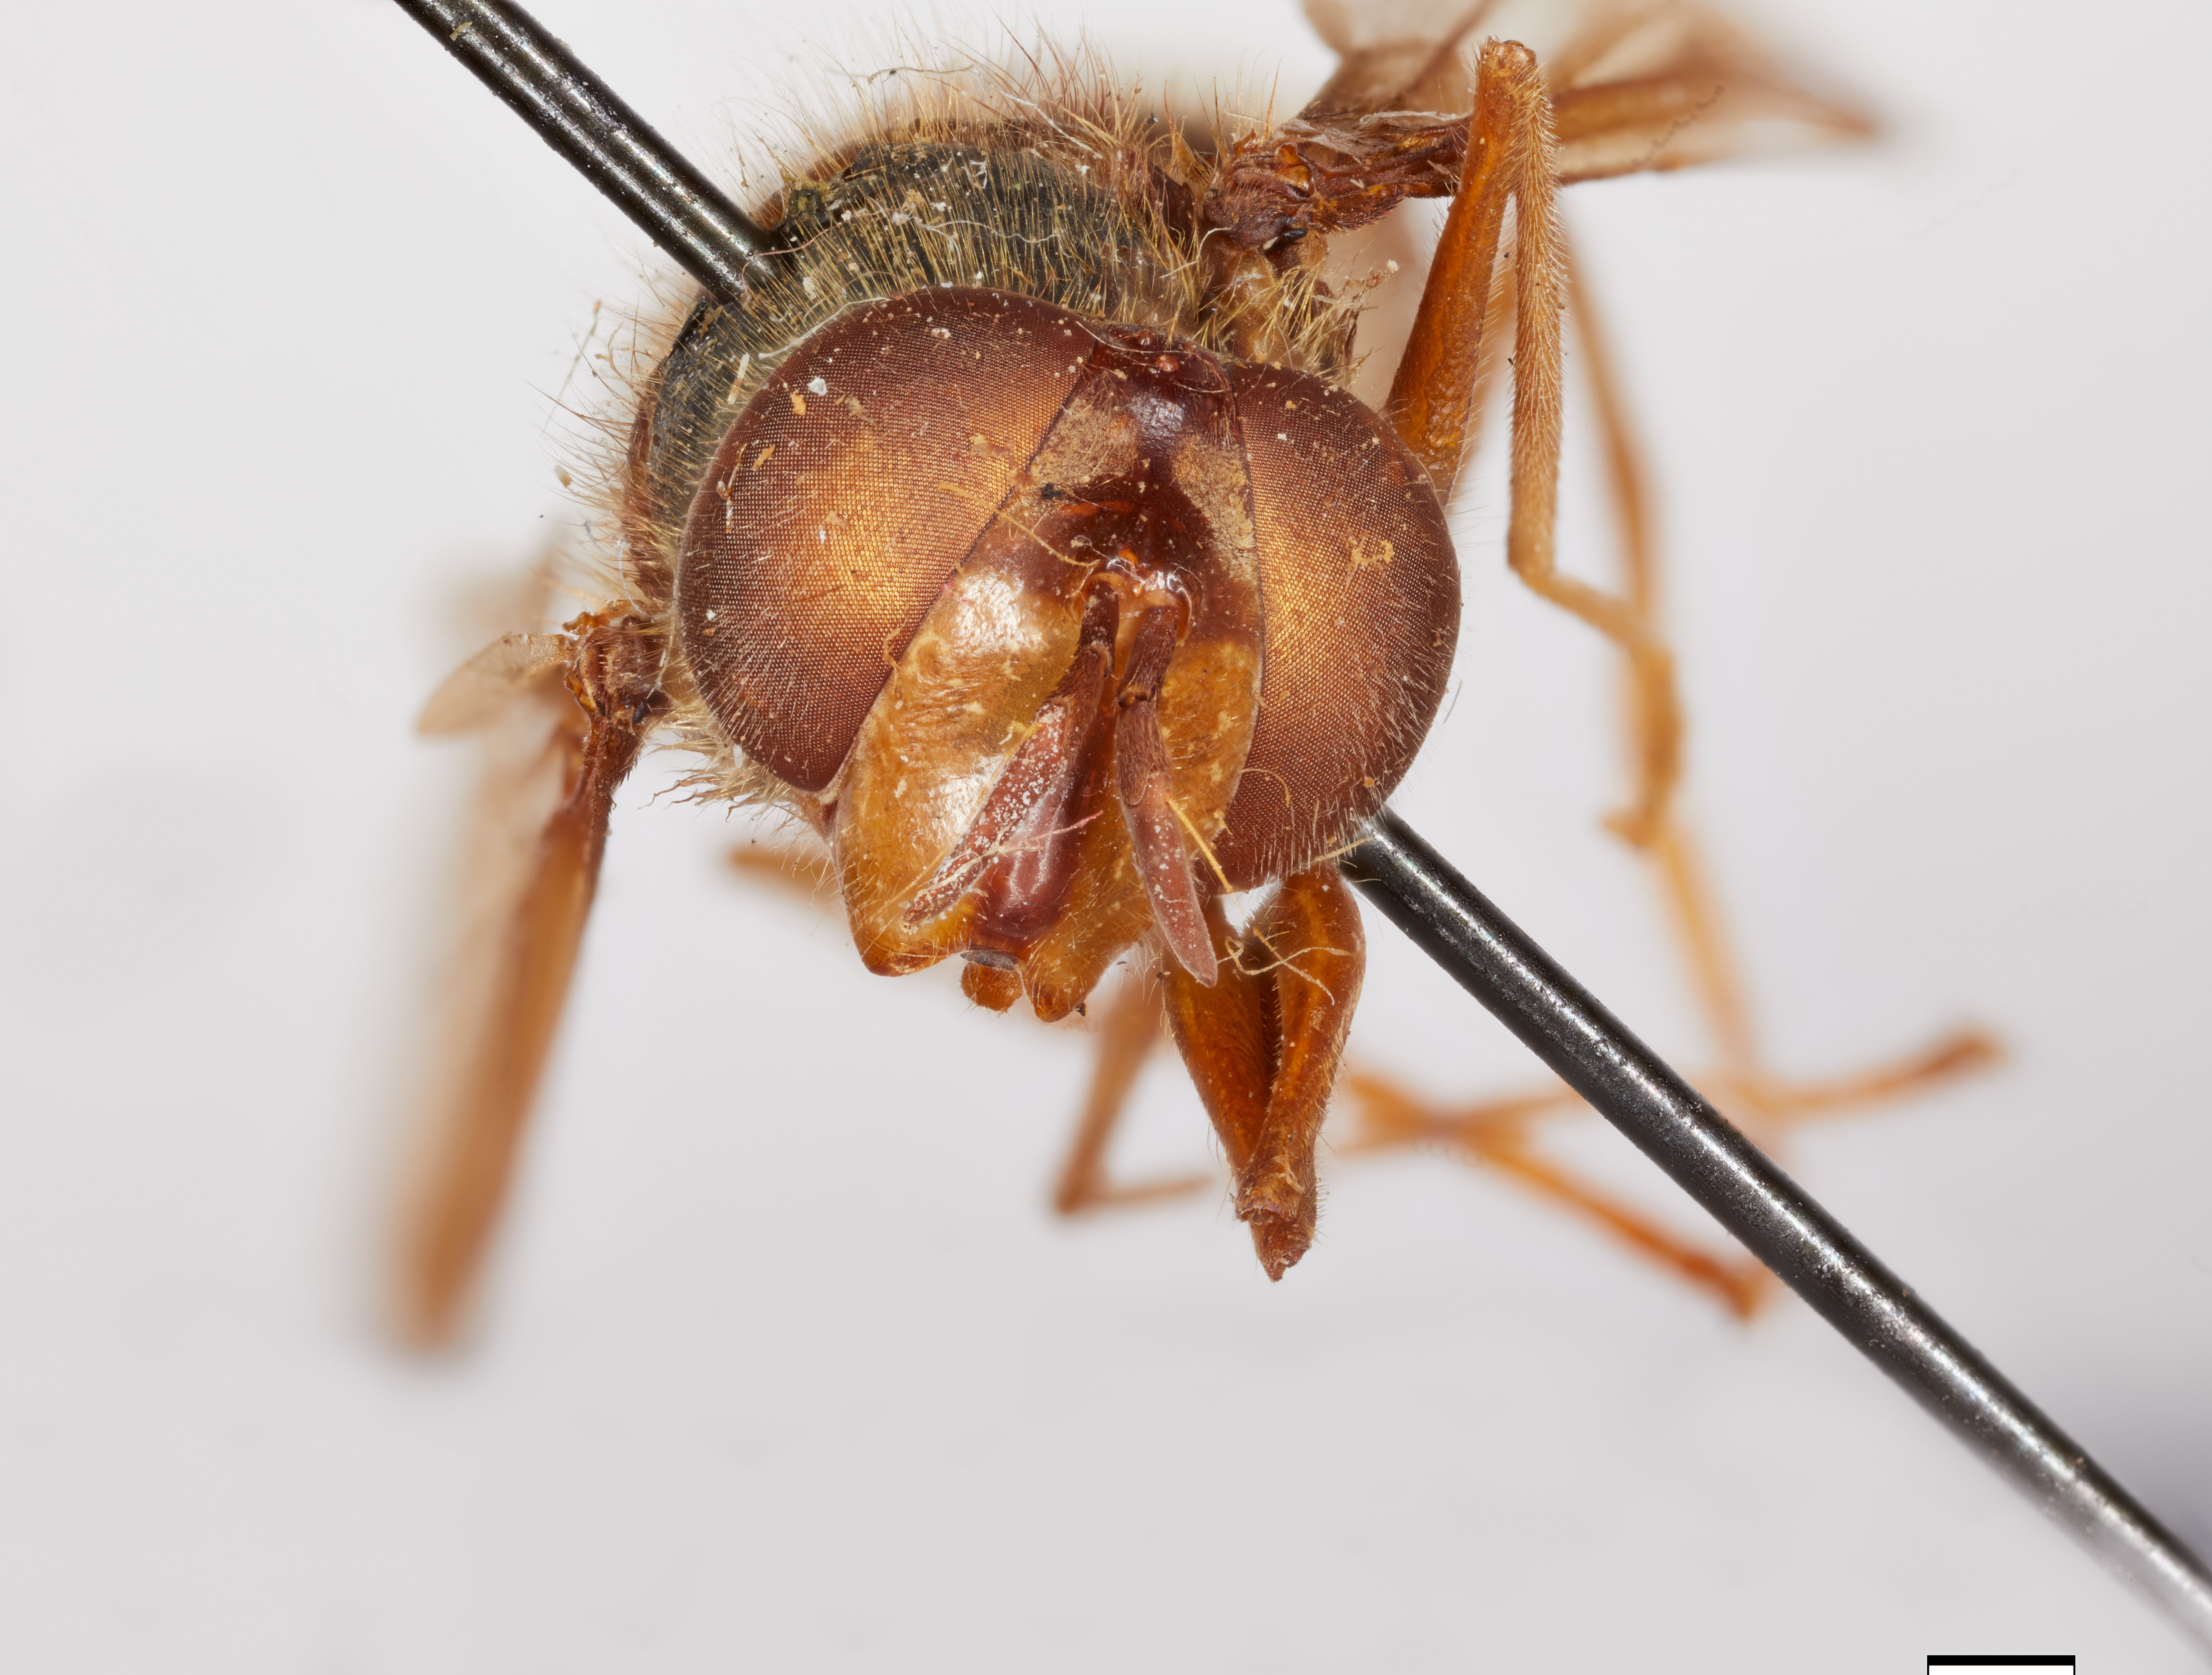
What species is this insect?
Chrysotoxum caeleste
